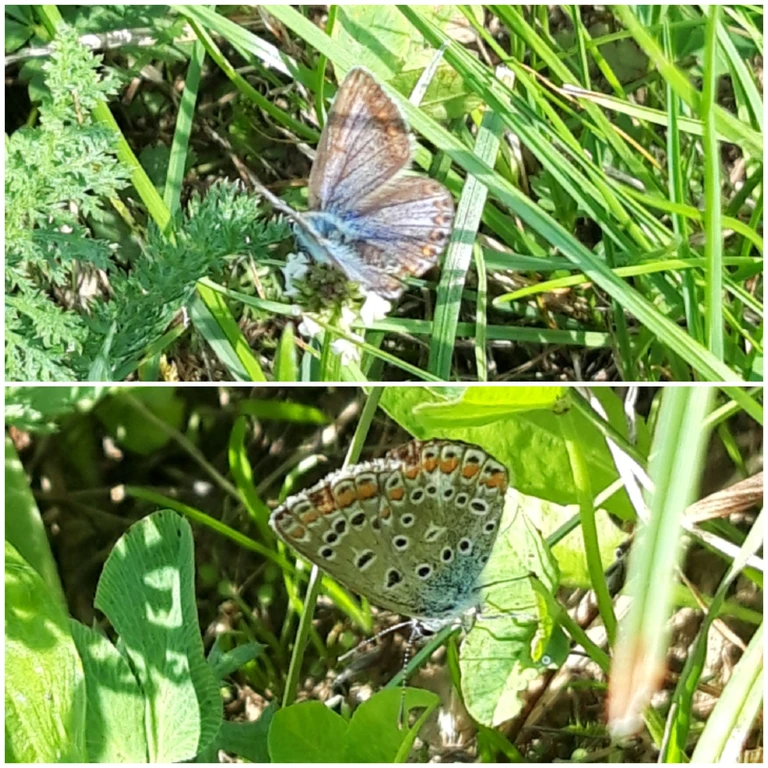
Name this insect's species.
Polyommatus icarus
